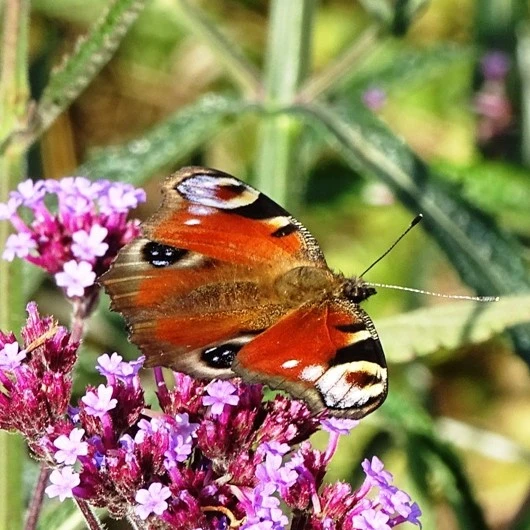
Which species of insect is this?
Aglais io
